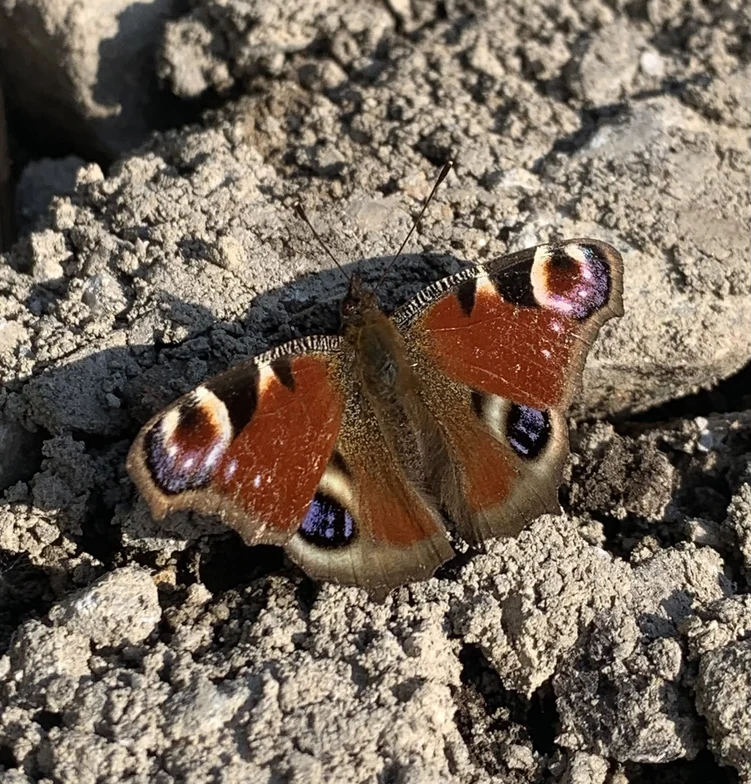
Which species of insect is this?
Aglais io
